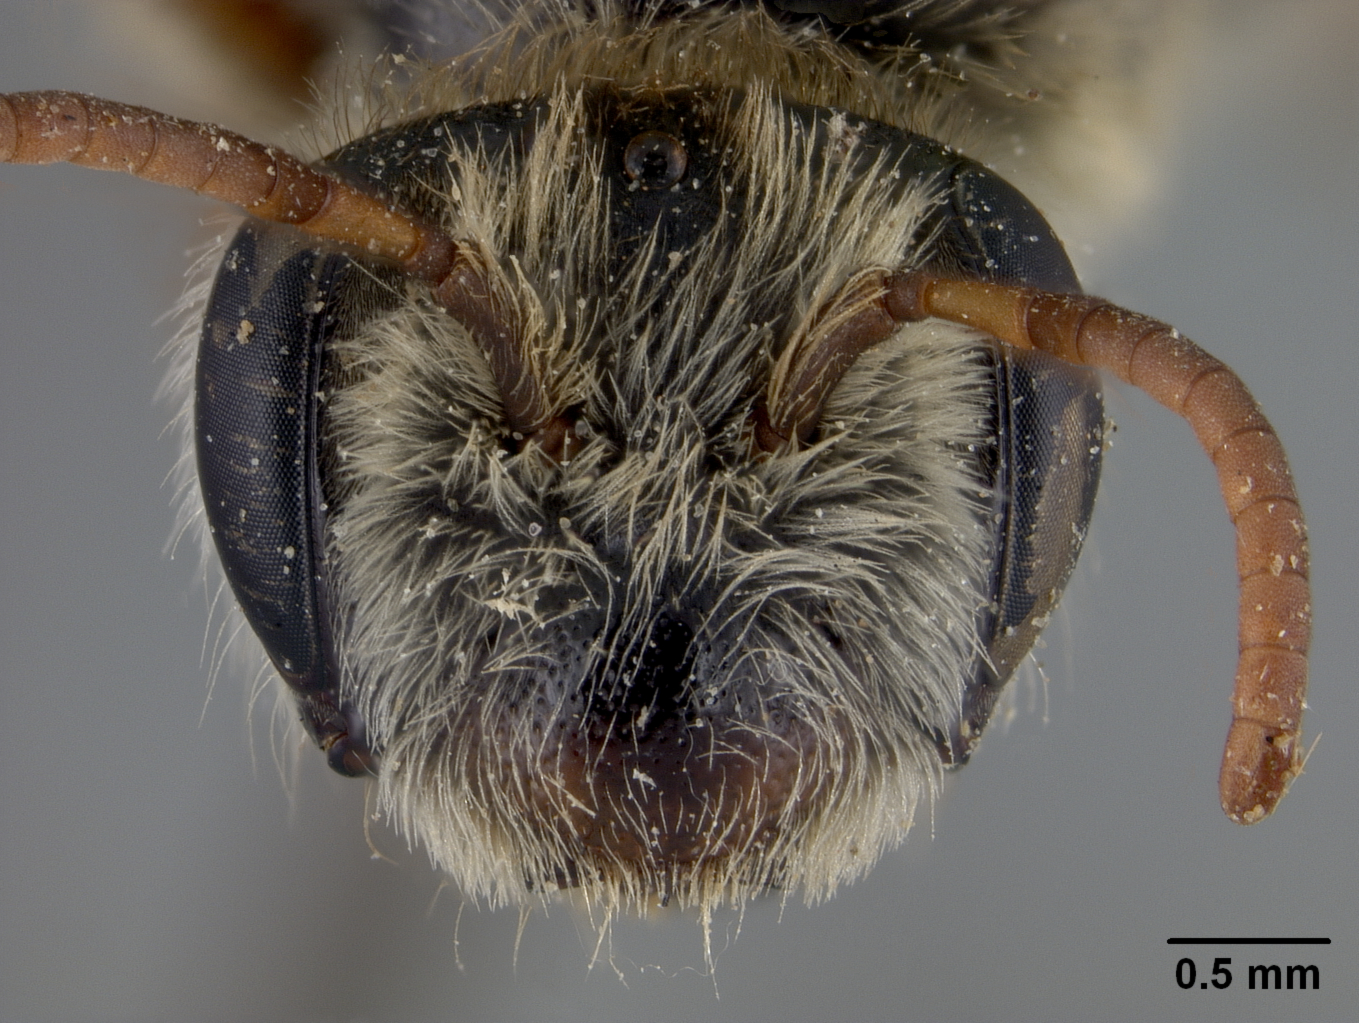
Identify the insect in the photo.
Andrena ilerda
